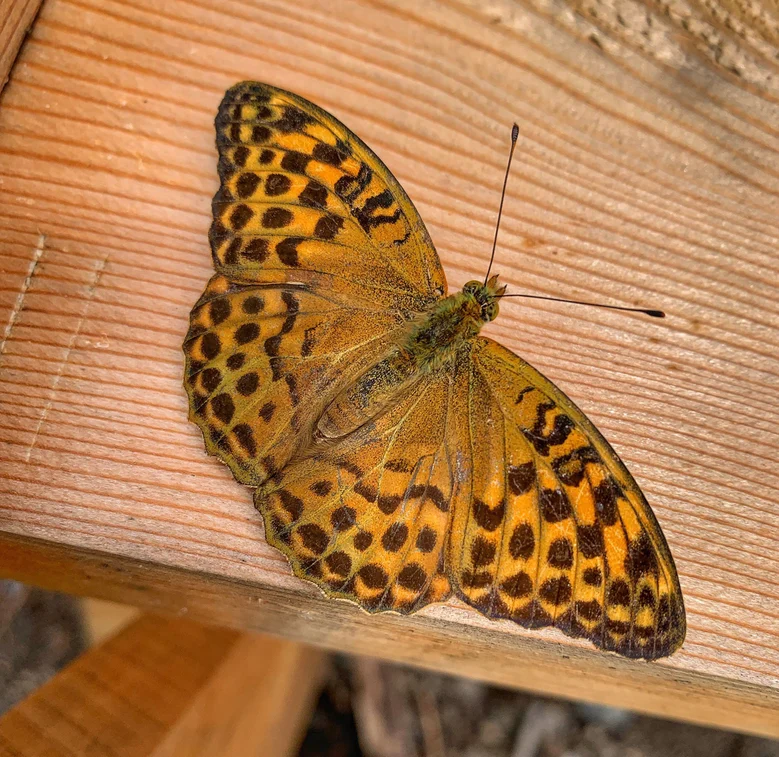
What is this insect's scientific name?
Argynnis paphia
